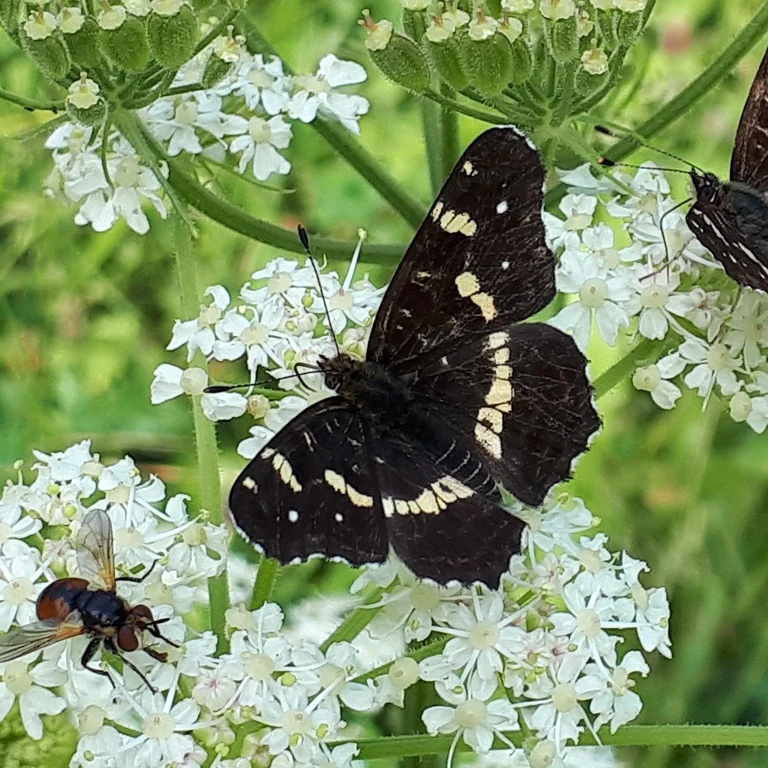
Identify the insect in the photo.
Araschnia levana
